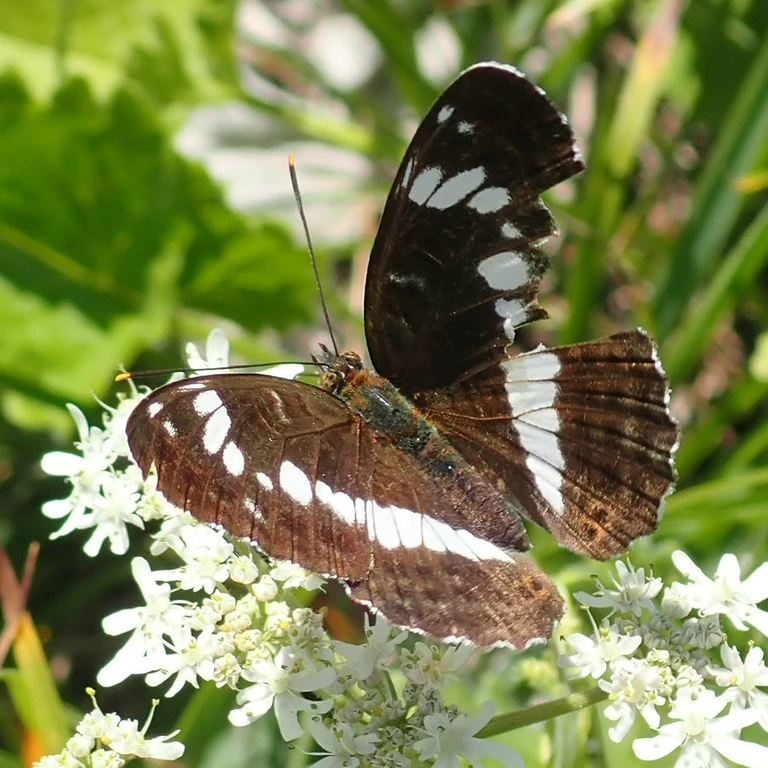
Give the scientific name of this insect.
Limenitis camilla (also Ladoga camilla)
